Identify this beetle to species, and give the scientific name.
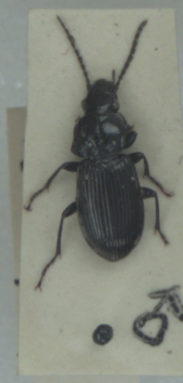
Pterostichus nigrita
